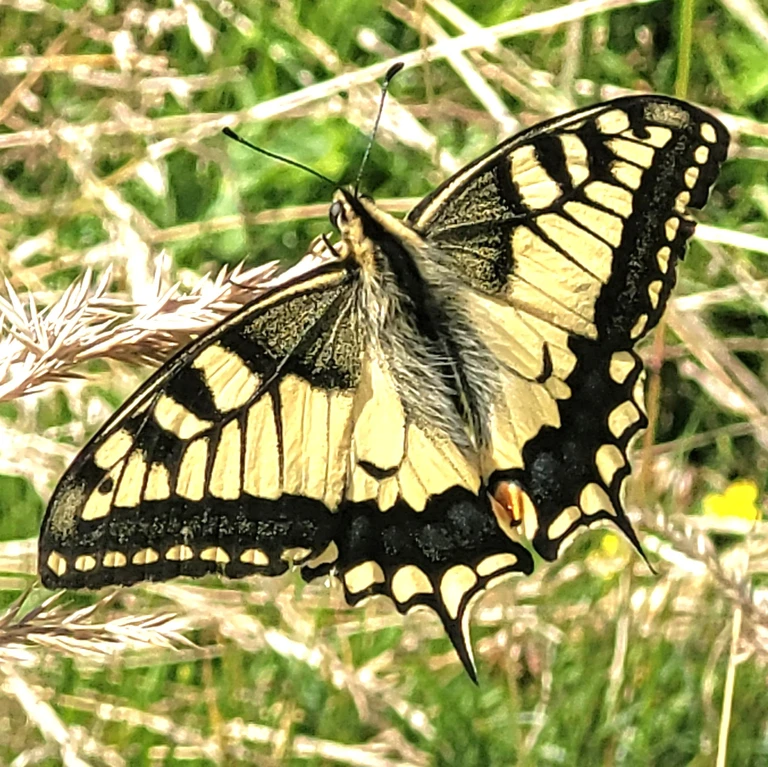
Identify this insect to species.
Papilio machaon
